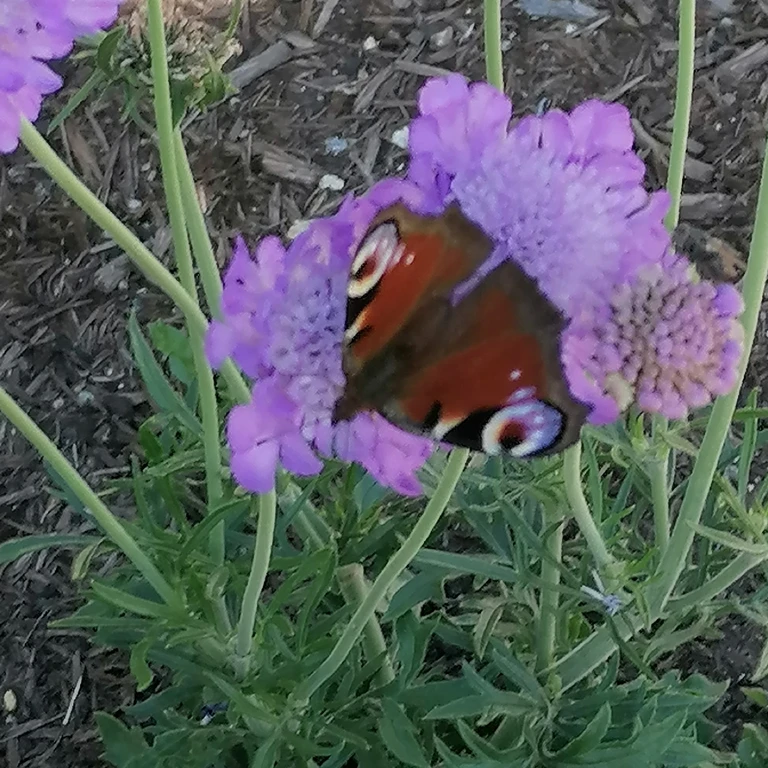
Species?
Aglais io
